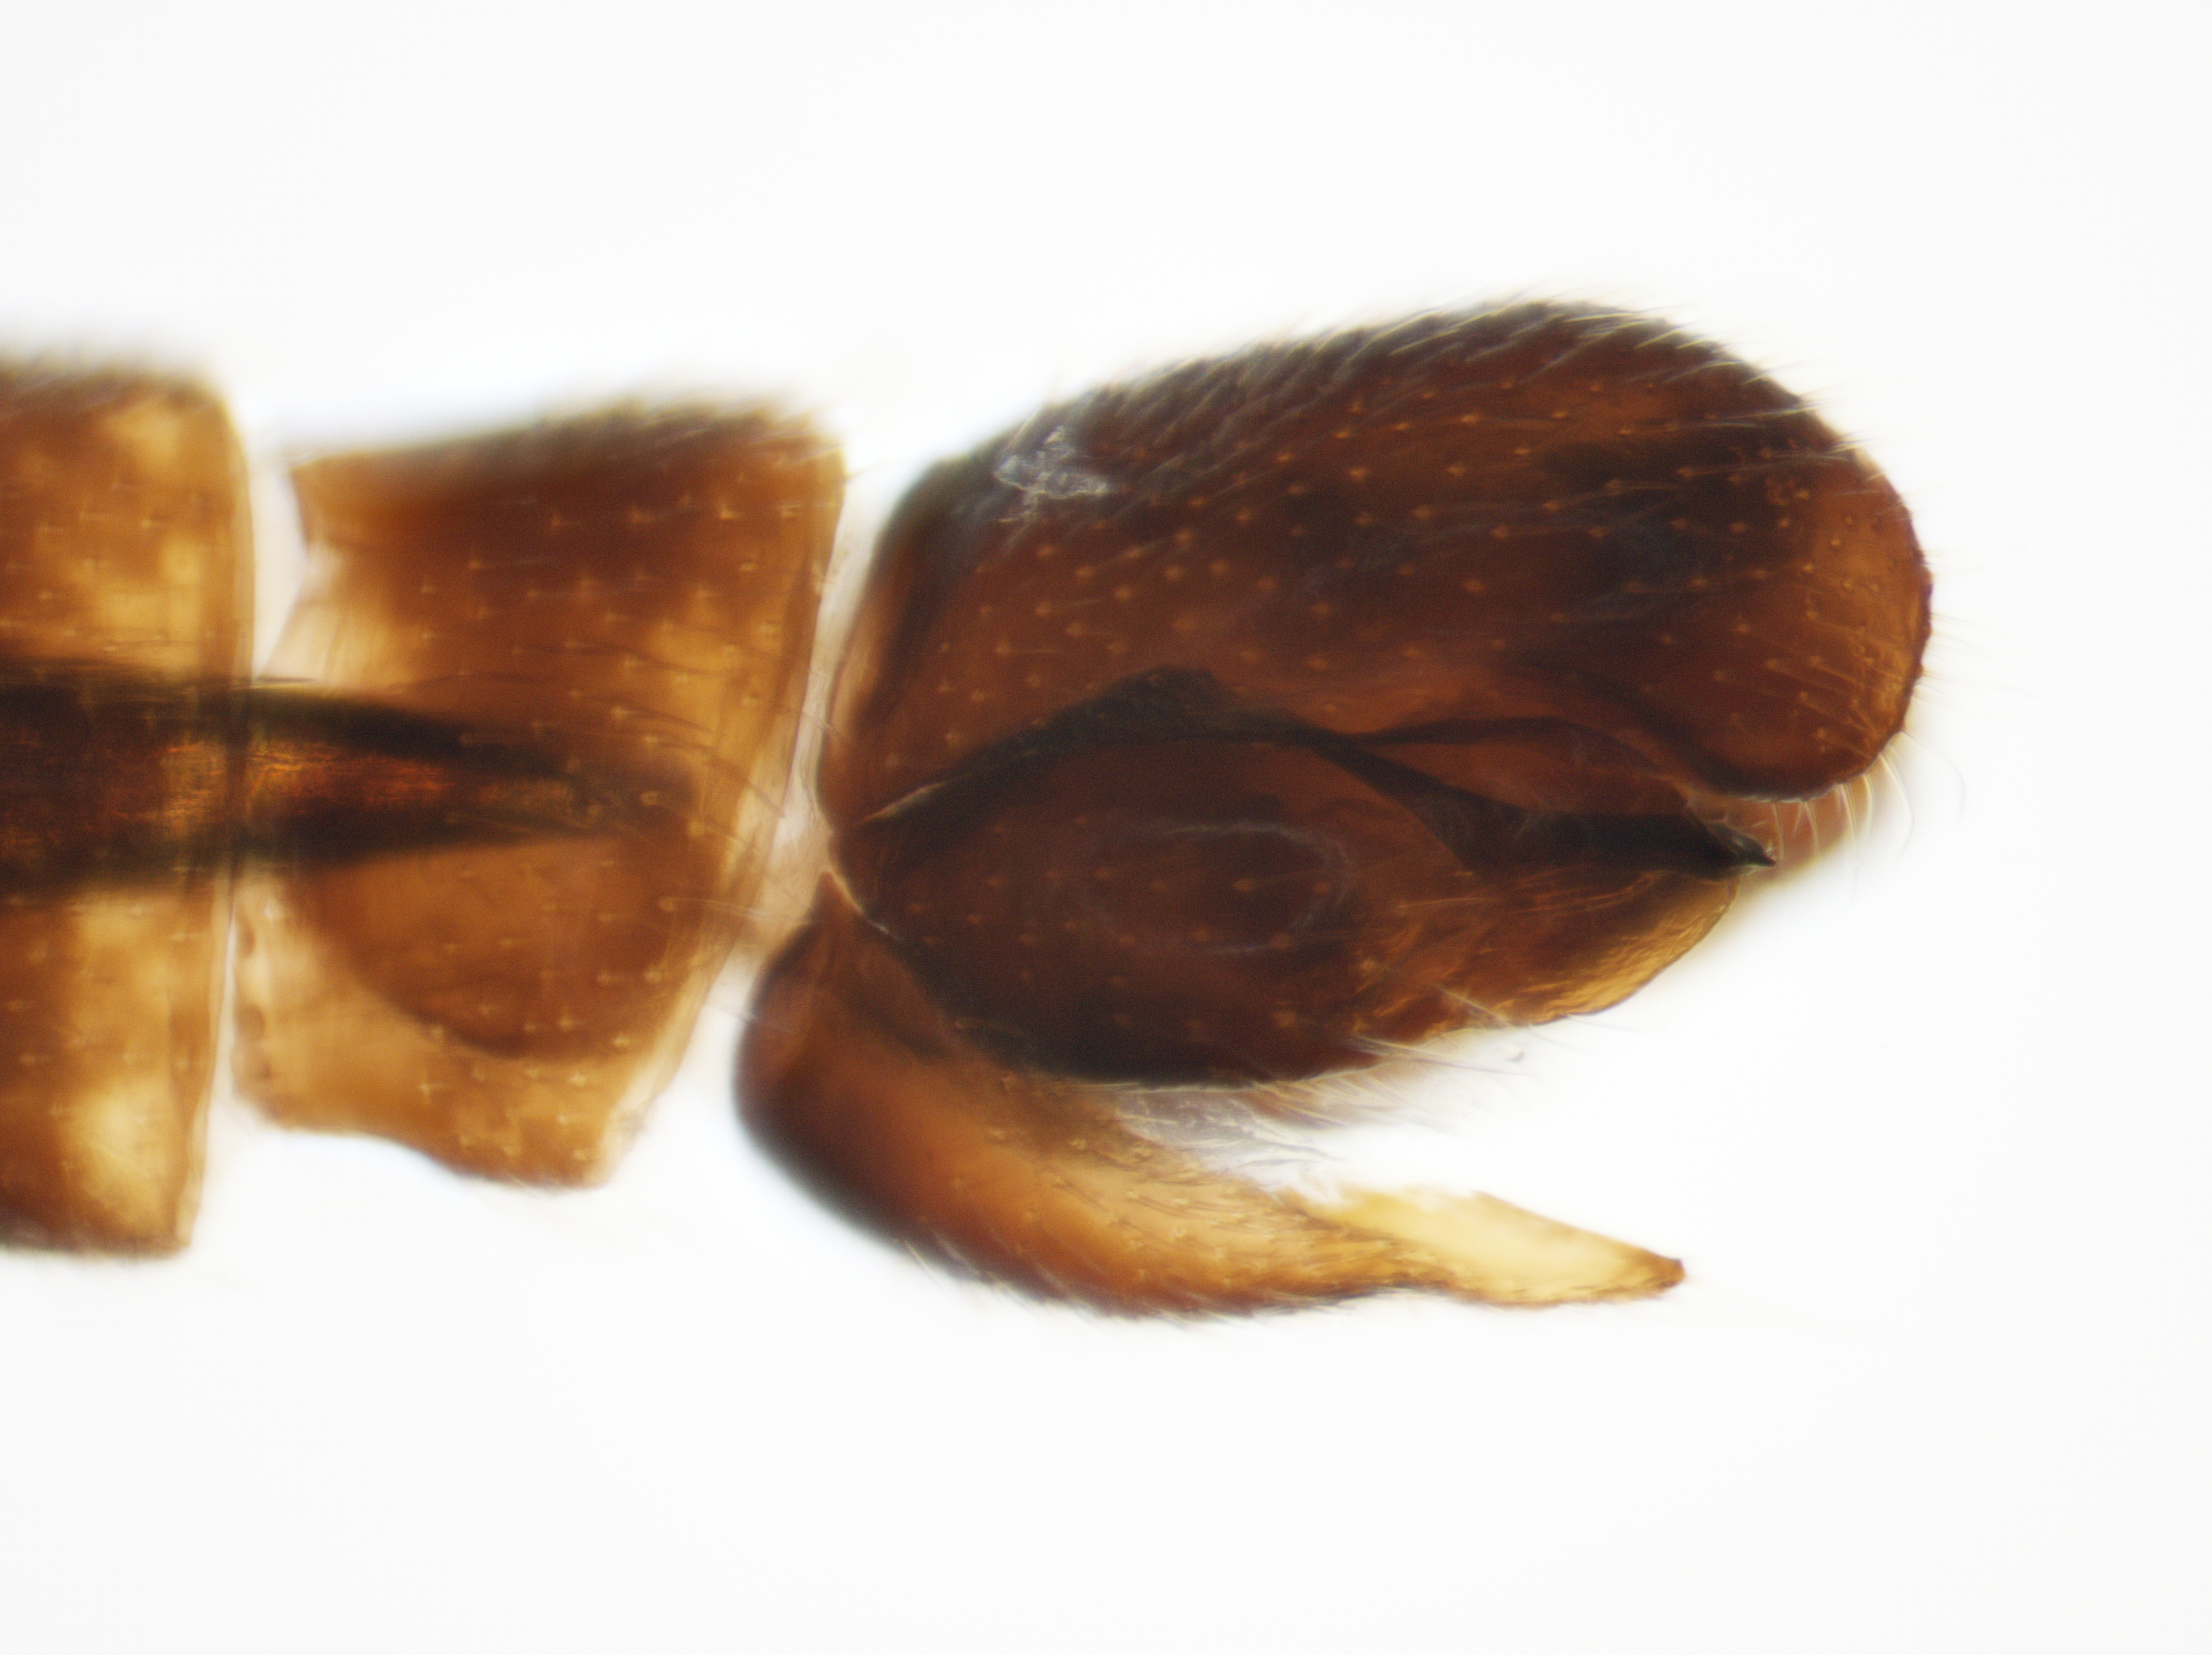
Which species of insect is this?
Microphontes gaiophanes
